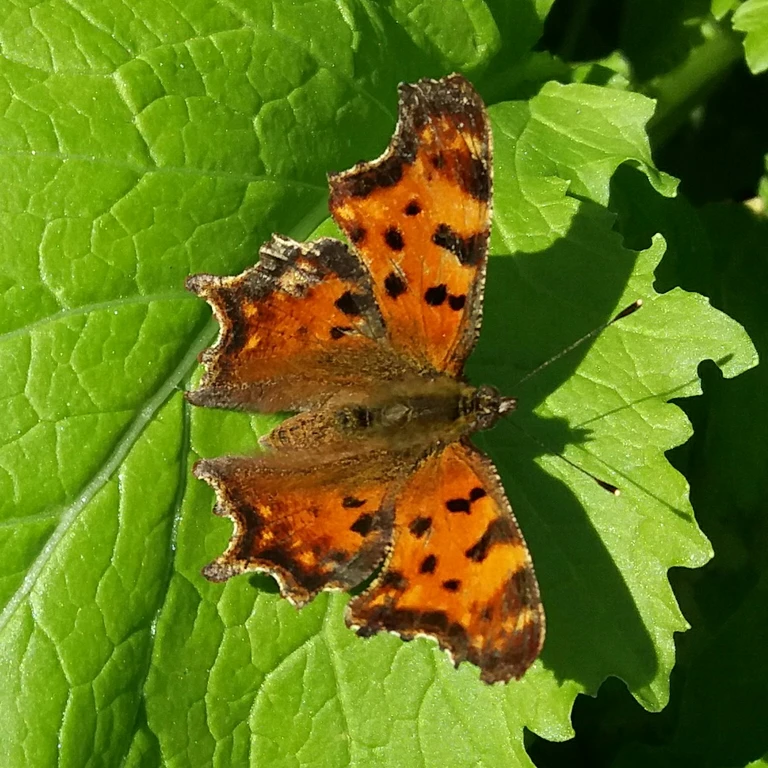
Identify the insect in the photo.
Polygonia c-album
